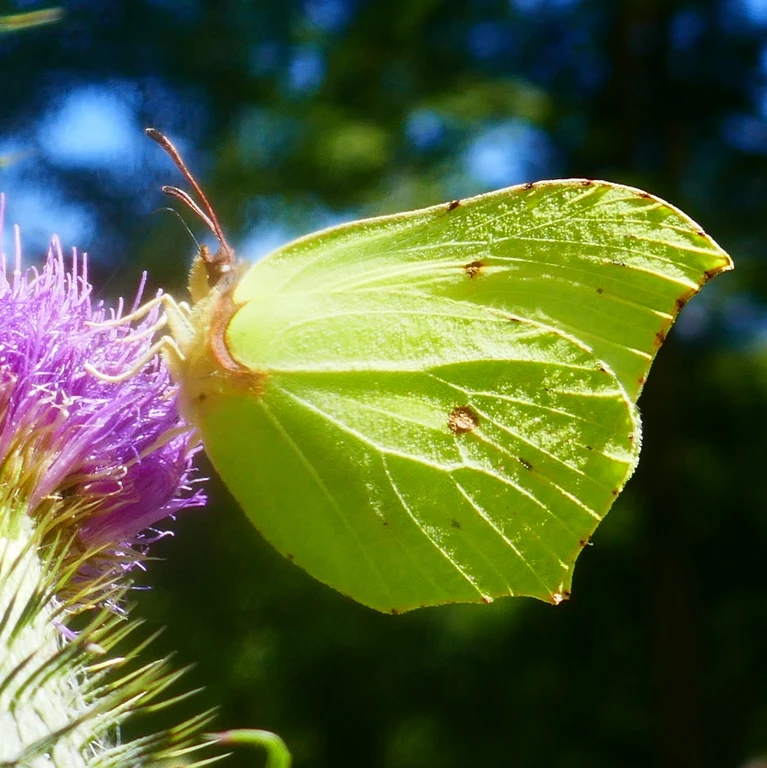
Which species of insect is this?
Gonepteryx rhamni
